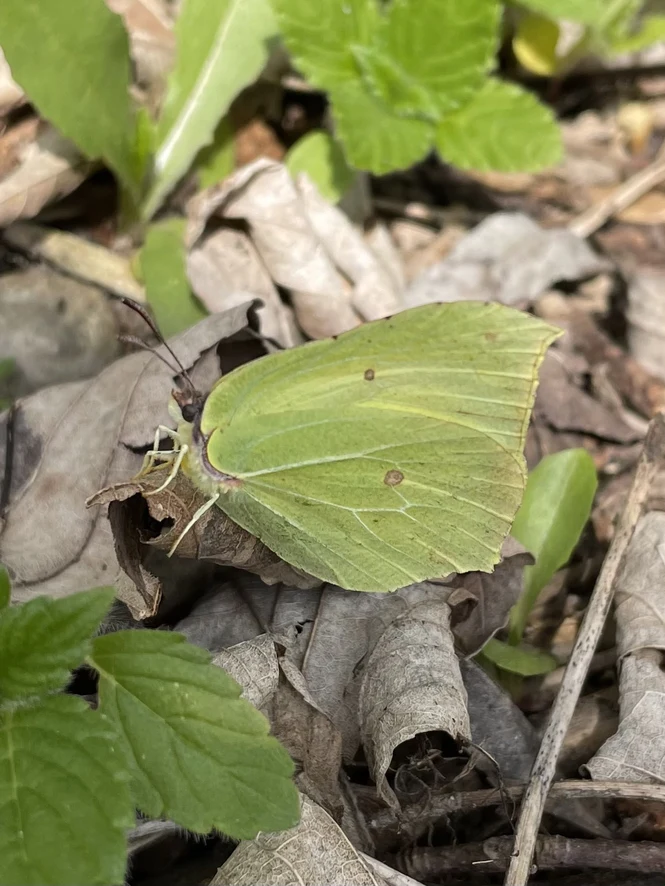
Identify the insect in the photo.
Gonepteryx rhamni
